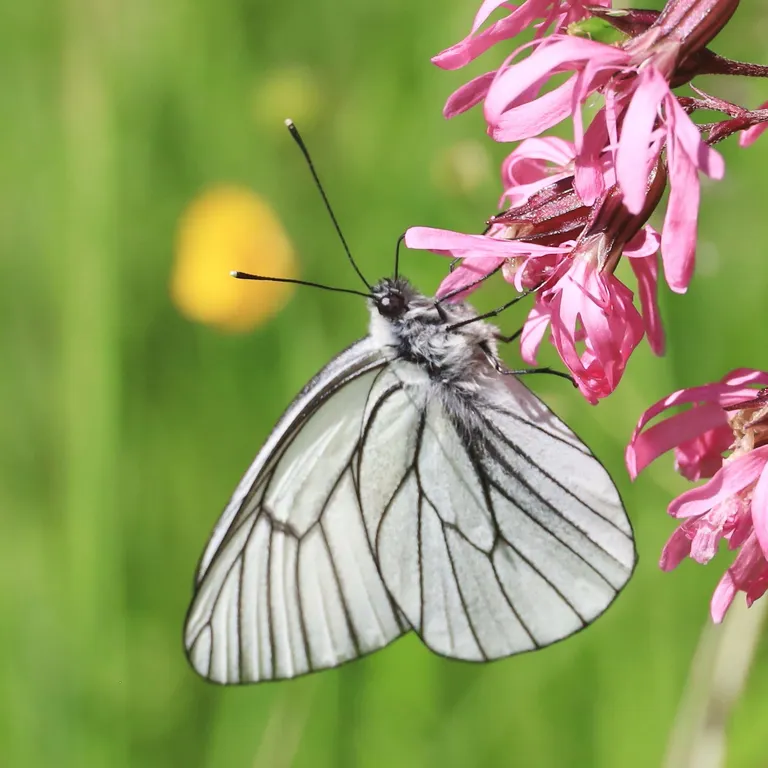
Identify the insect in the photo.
Aporia crataegi
